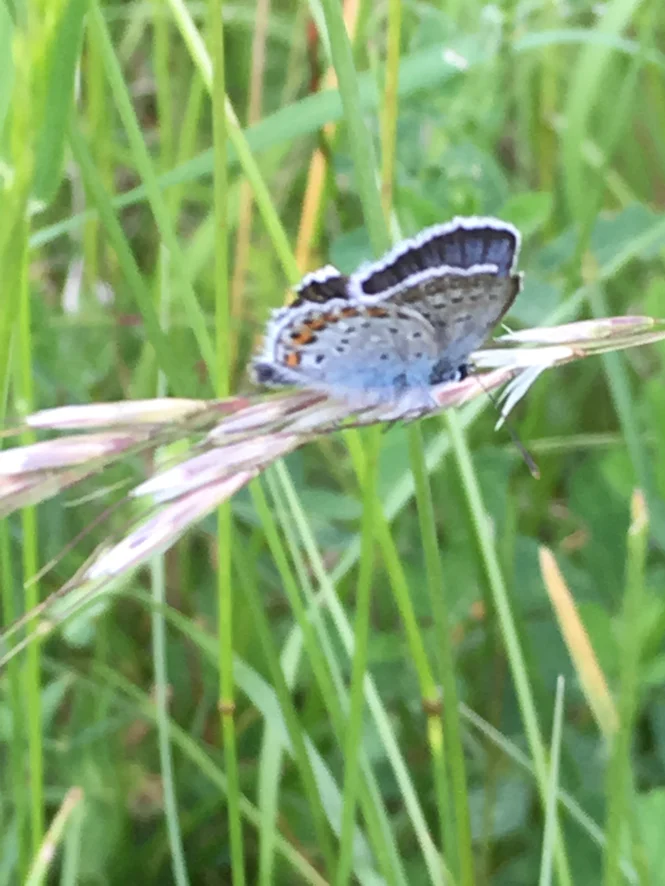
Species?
Plebejus argus
